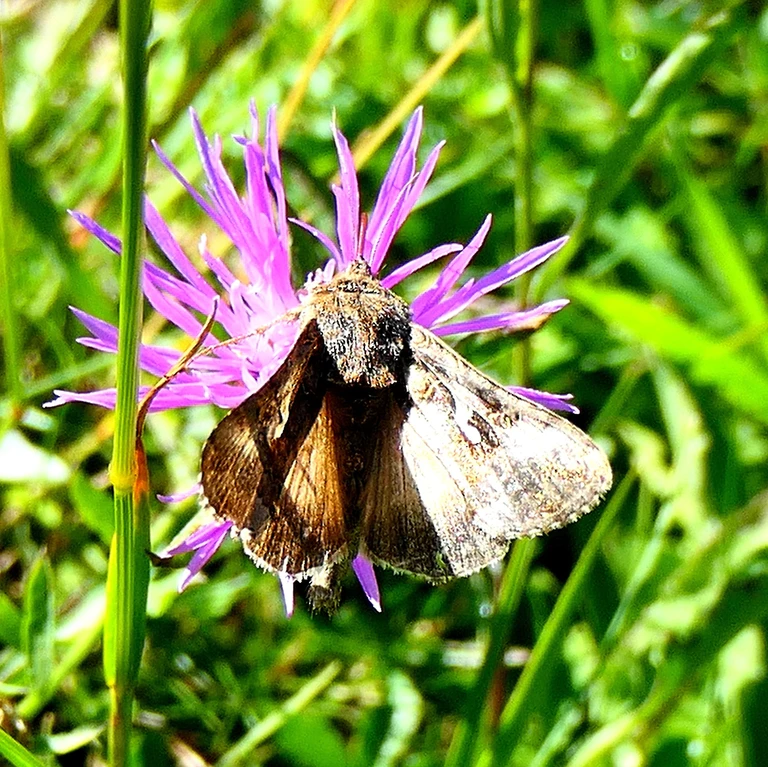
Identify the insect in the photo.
Autographa gamma
